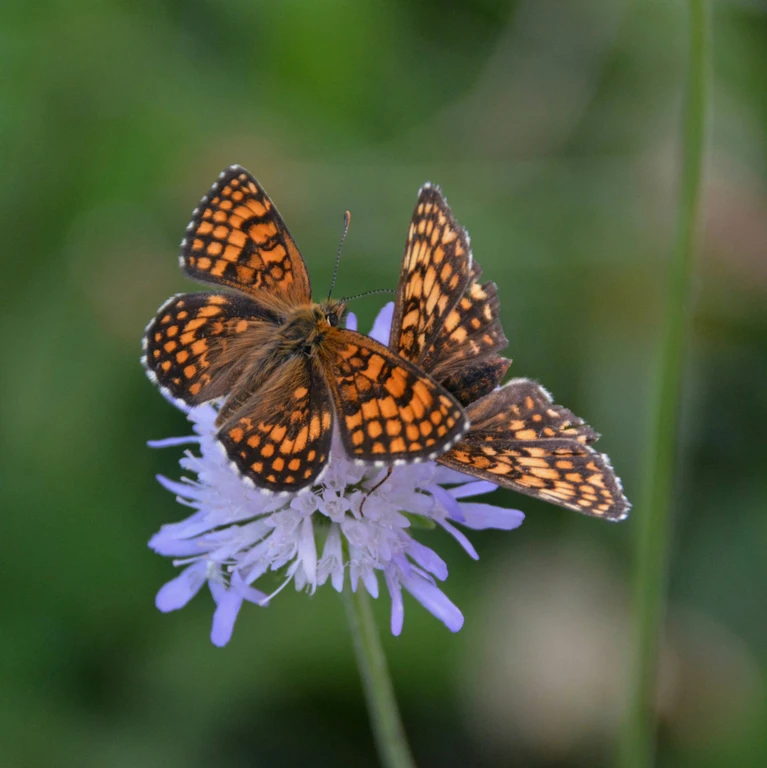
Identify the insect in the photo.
Melitaea athalia
